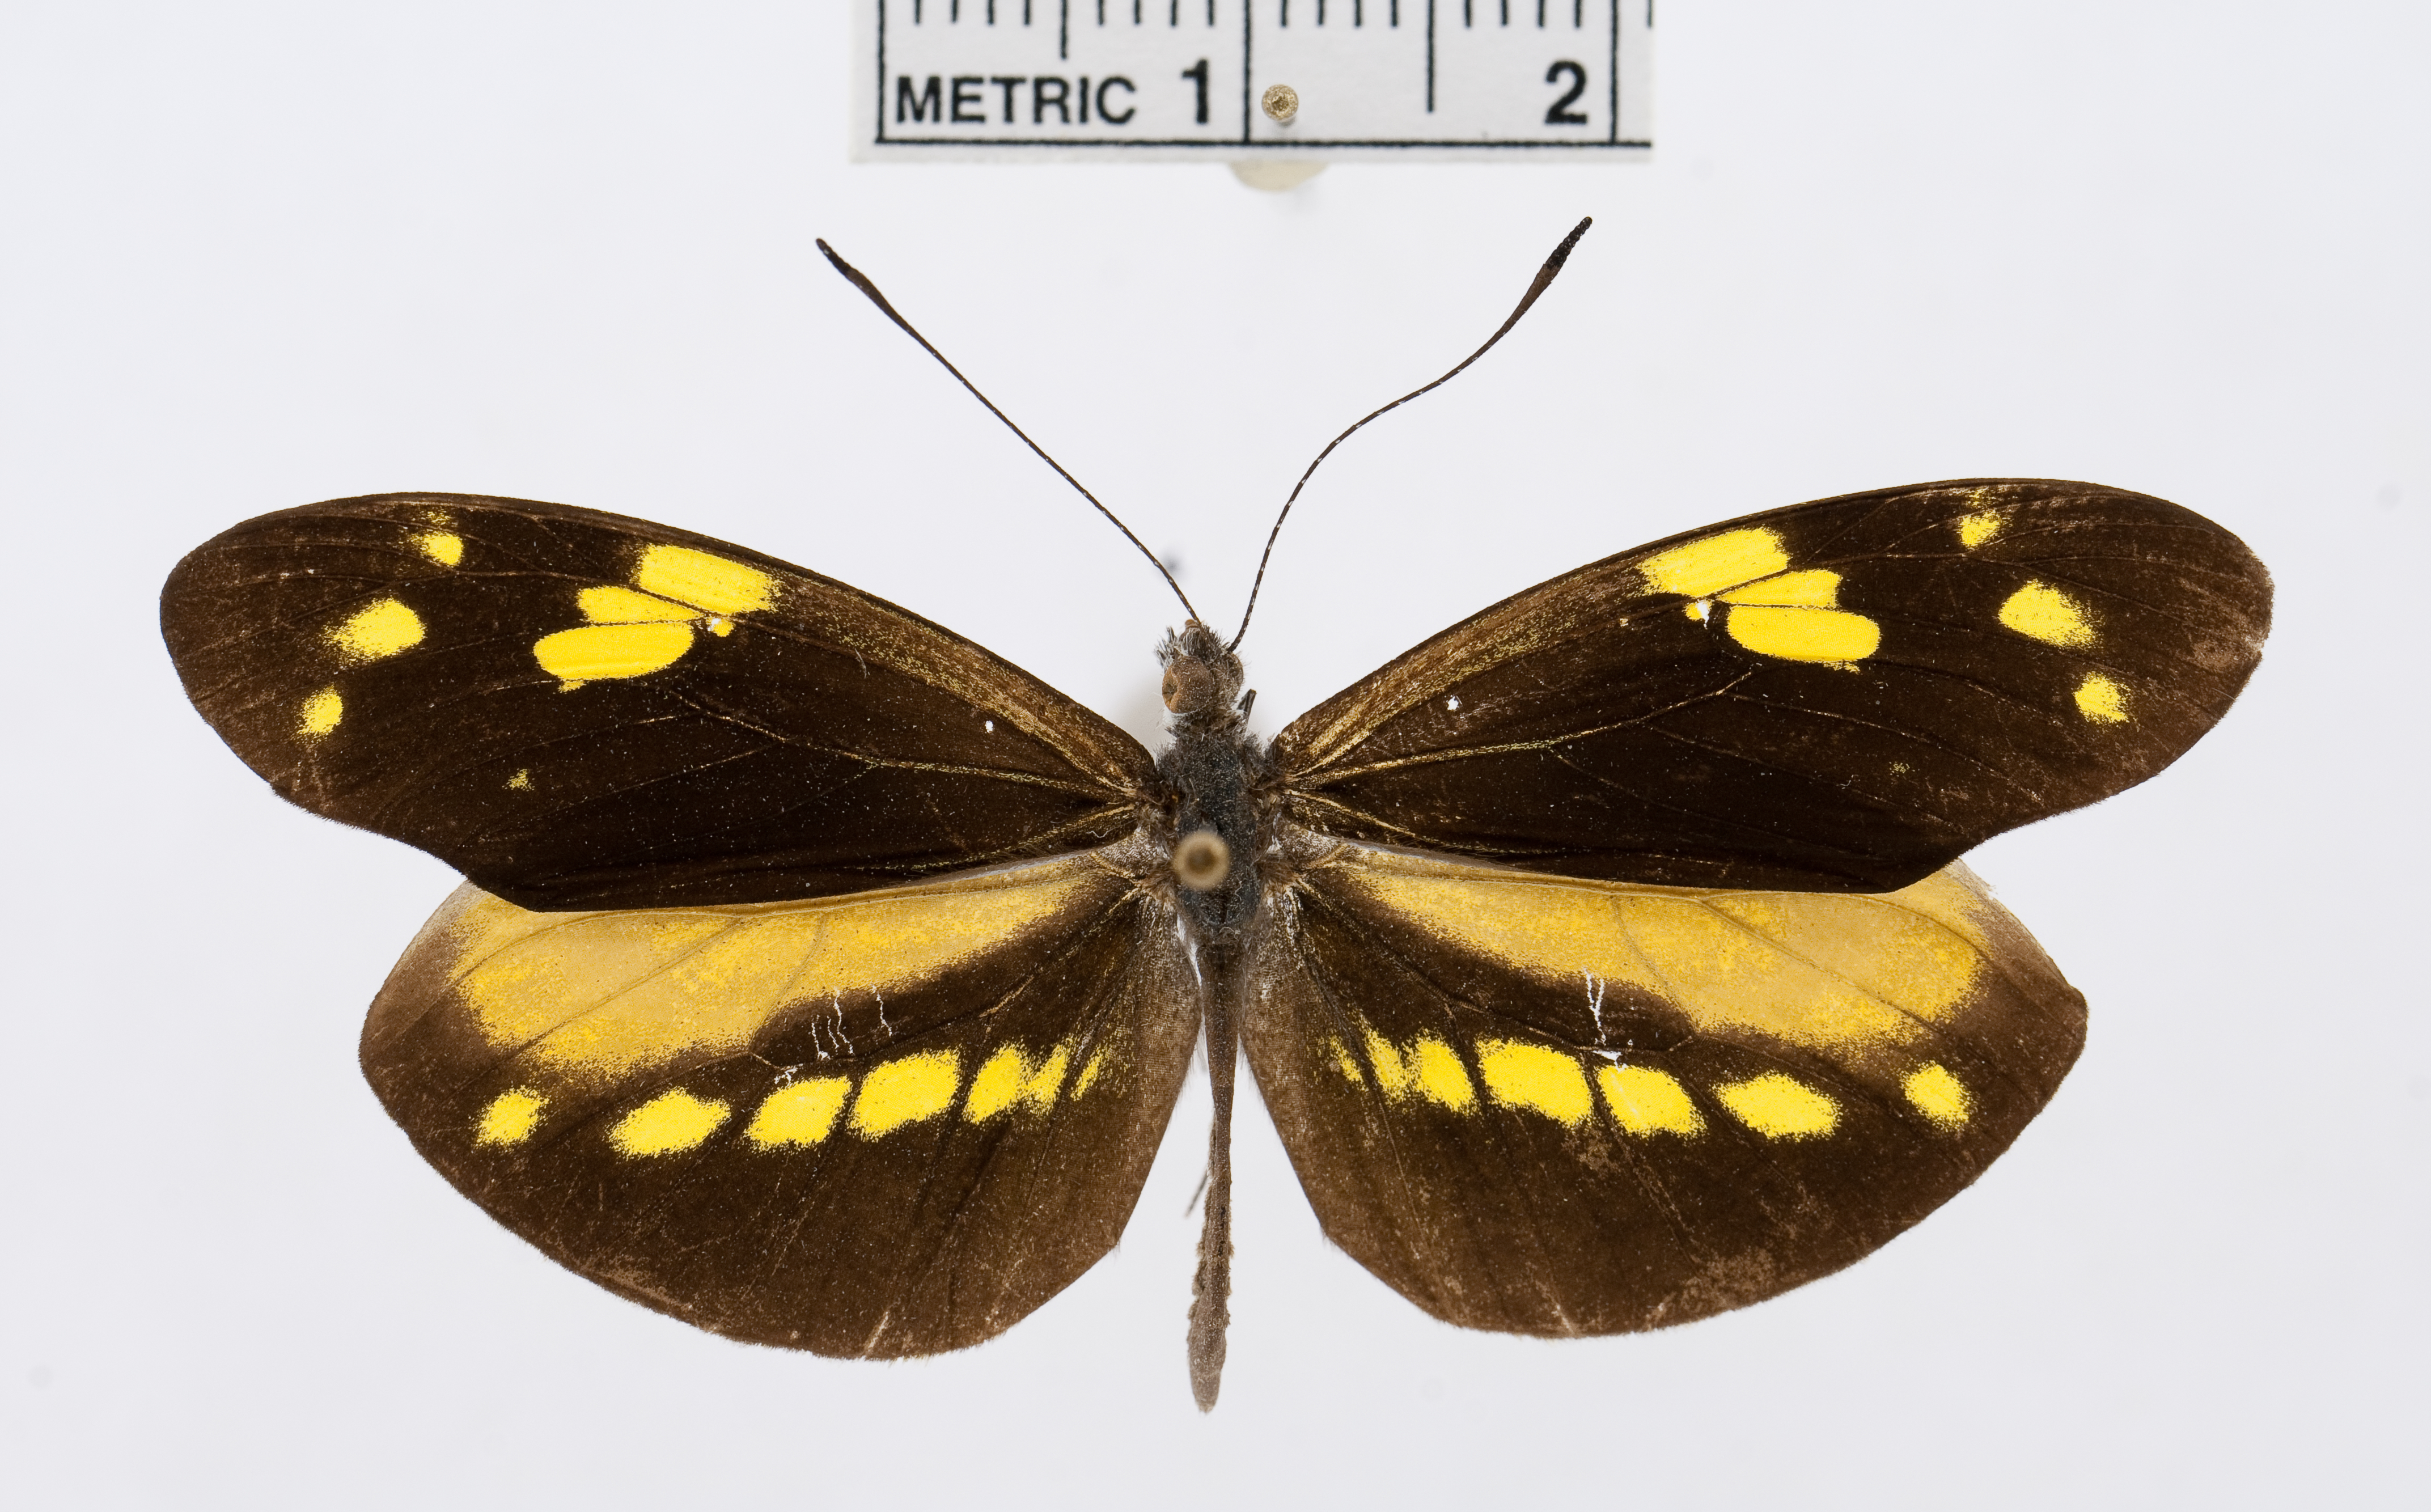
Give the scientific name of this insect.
Dismorphia medorilla
